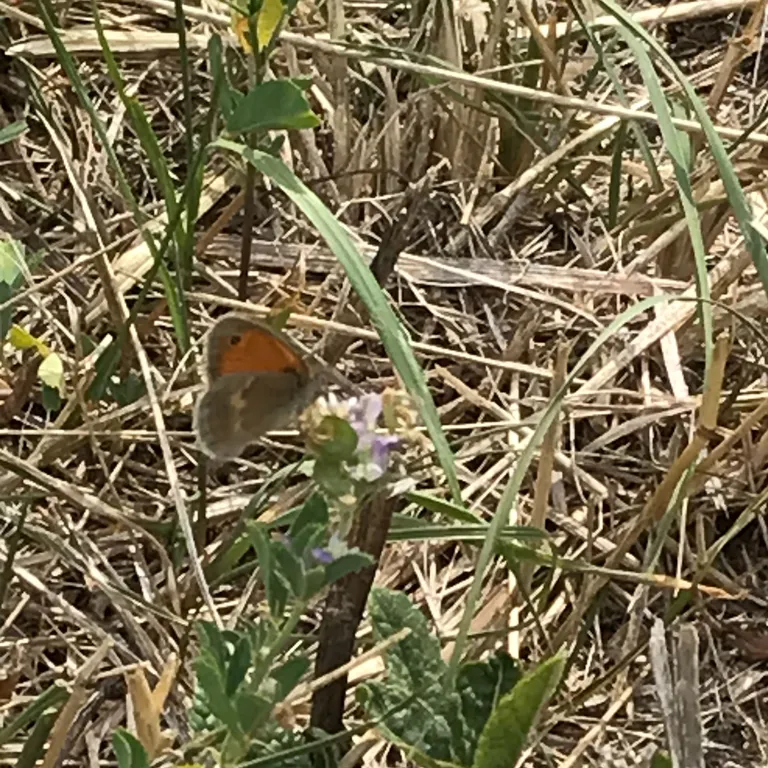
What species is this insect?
Coenonympha pamphilus
